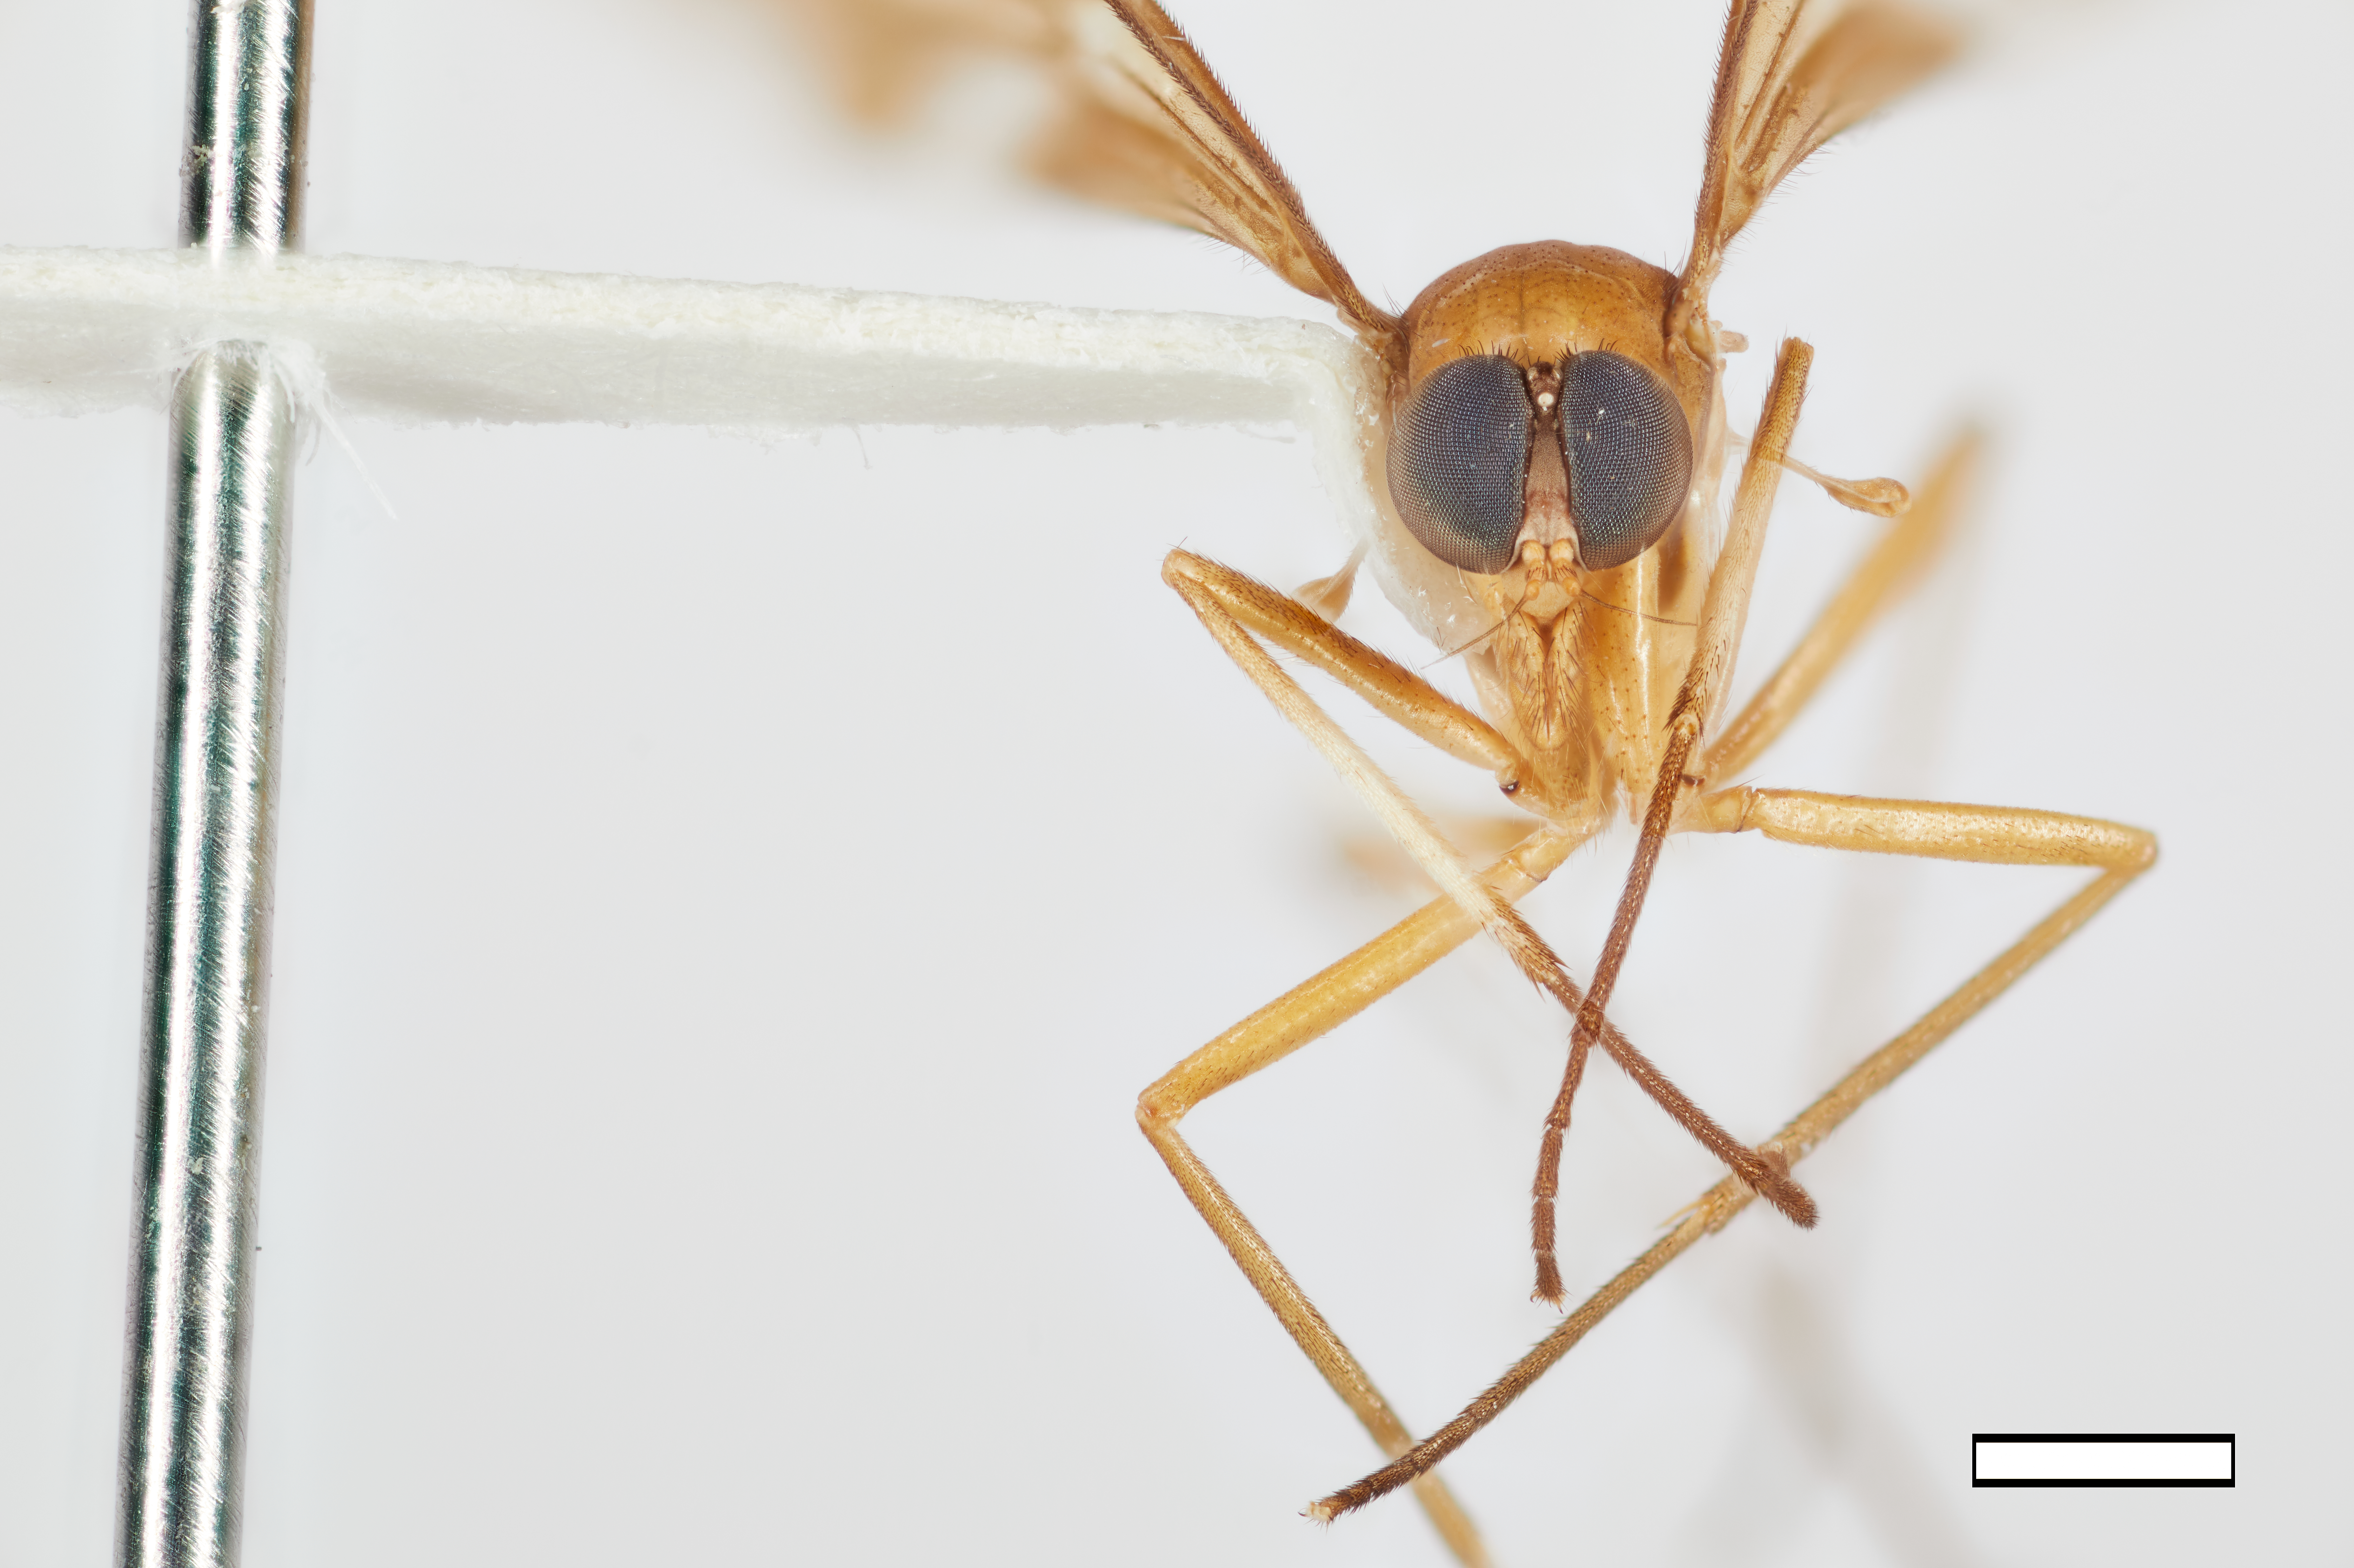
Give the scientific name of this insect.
Sierramyia chiapasensis
